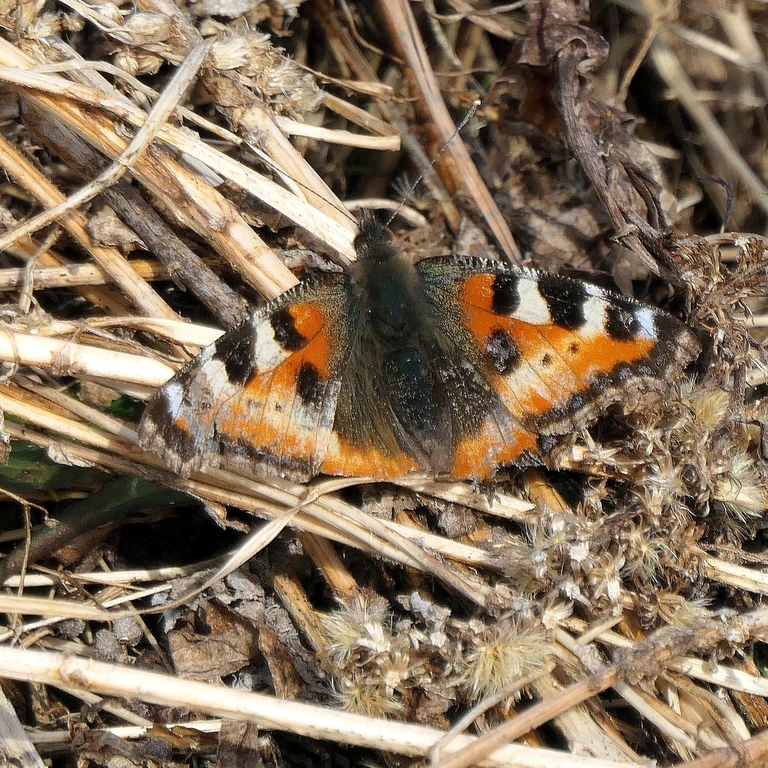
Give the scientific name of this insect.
Aglais urticae
